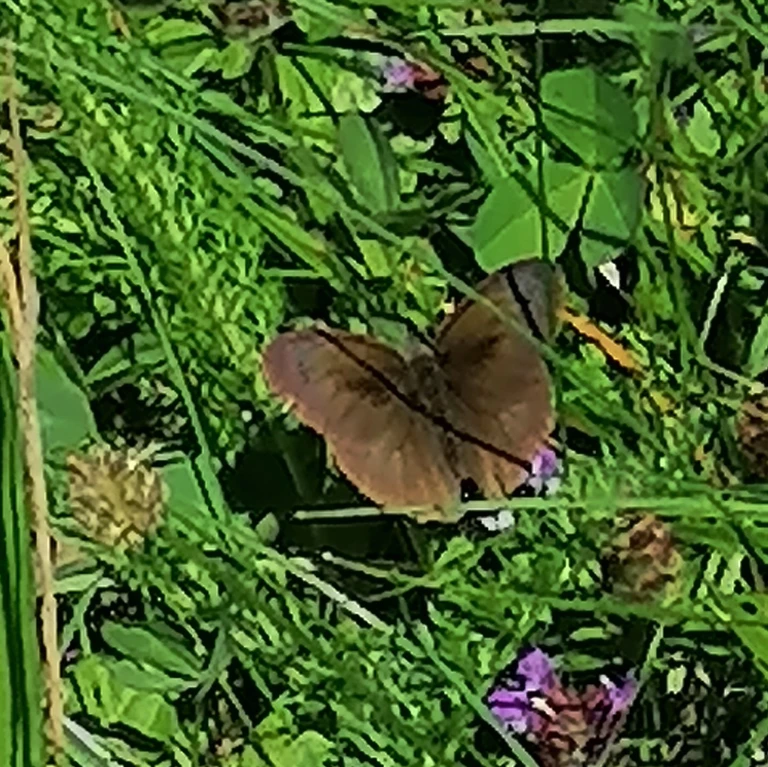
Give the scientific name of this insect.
Maniola jurtina
